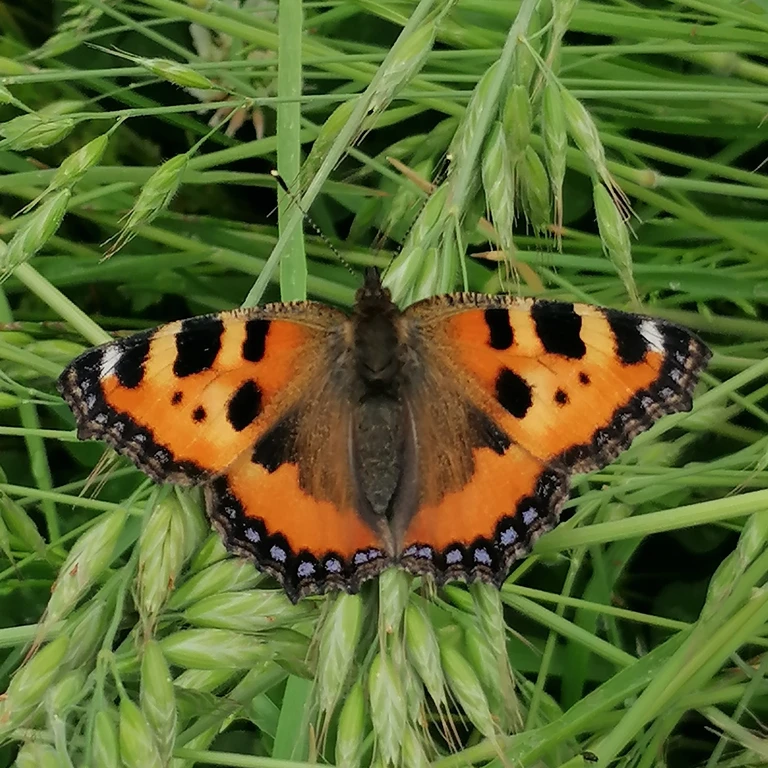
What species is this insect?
Aglais urticae
